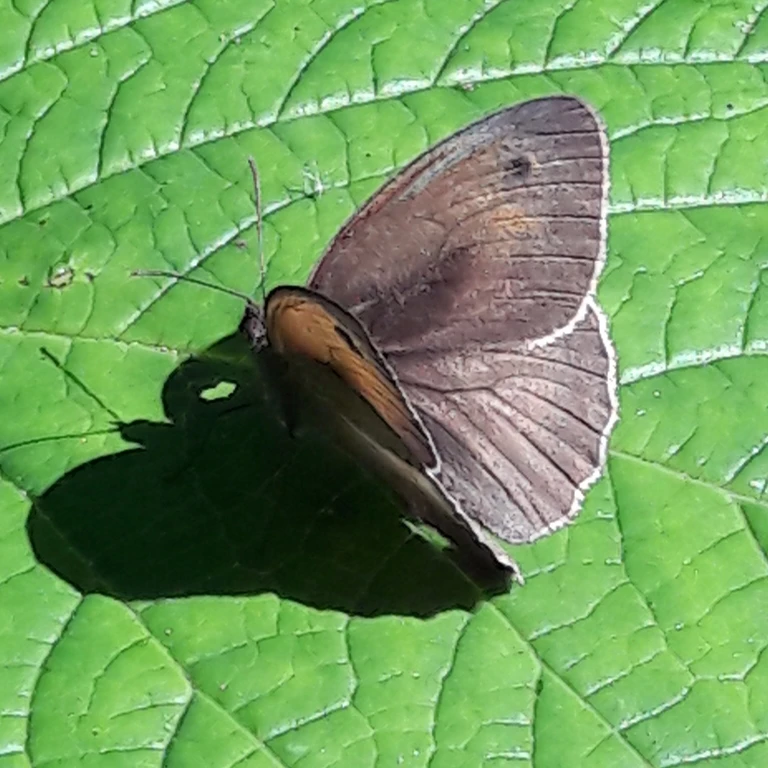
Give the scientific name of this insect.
Maniola jurtina
